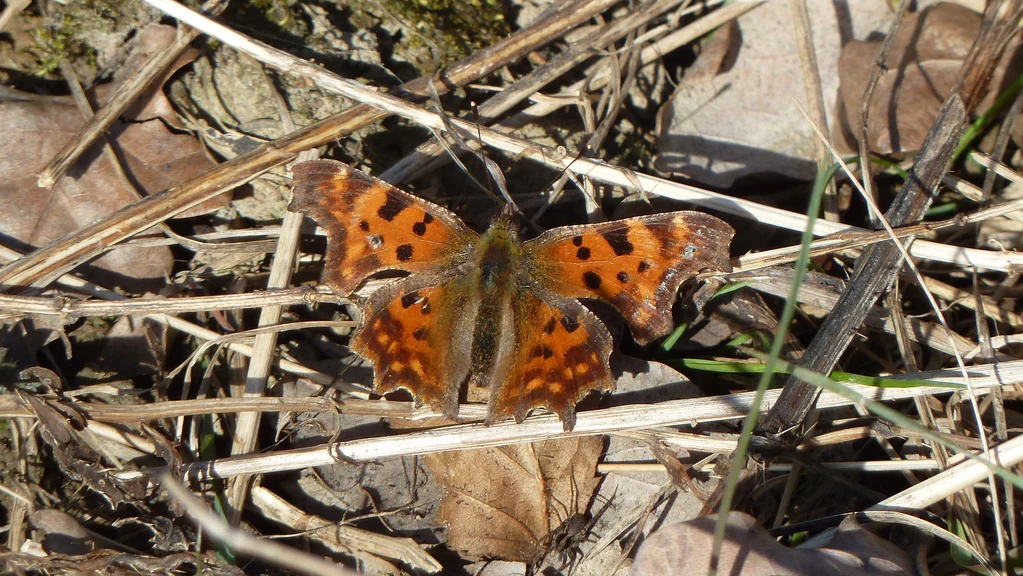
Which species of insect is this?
Polygonia c-album
